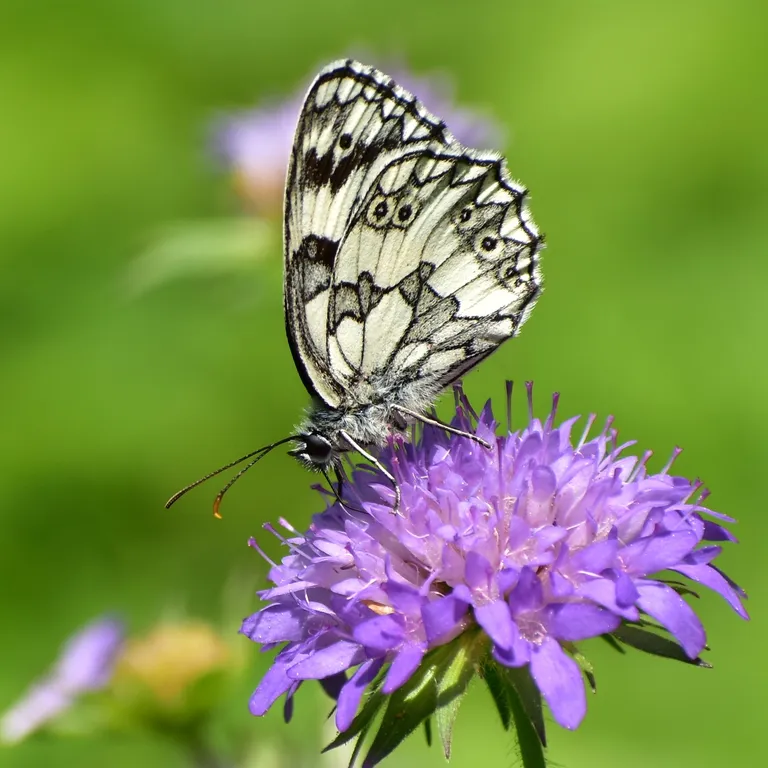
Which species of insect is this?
Melanargia galathea
